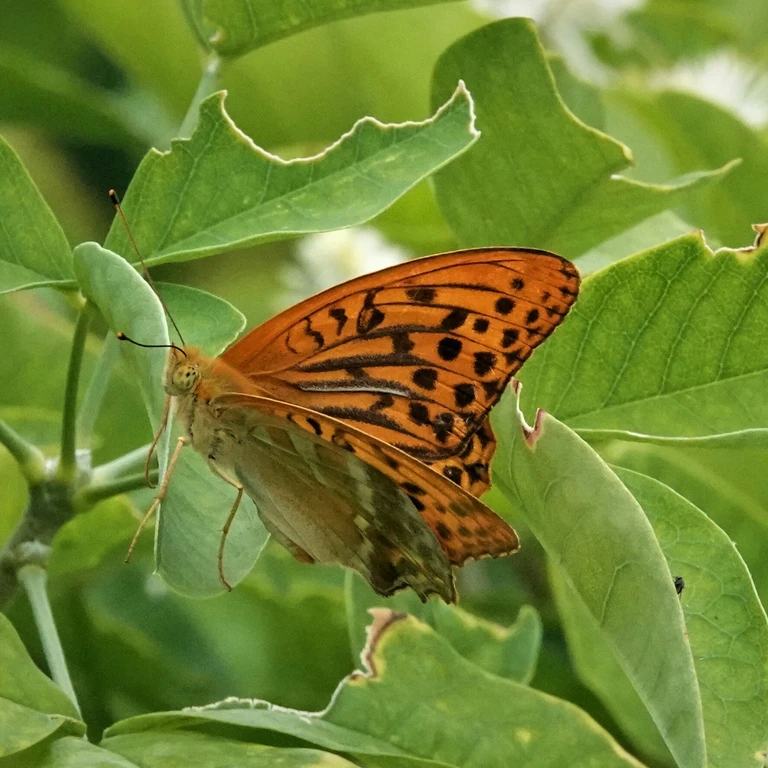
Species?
Argynnis paphia
